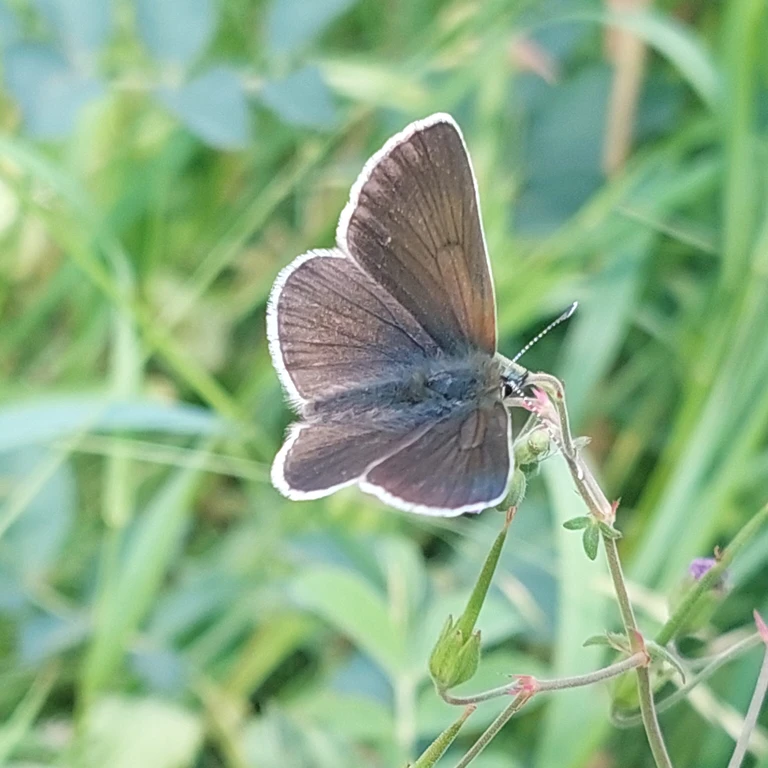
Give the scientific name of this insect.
Eumedonia eumedon
